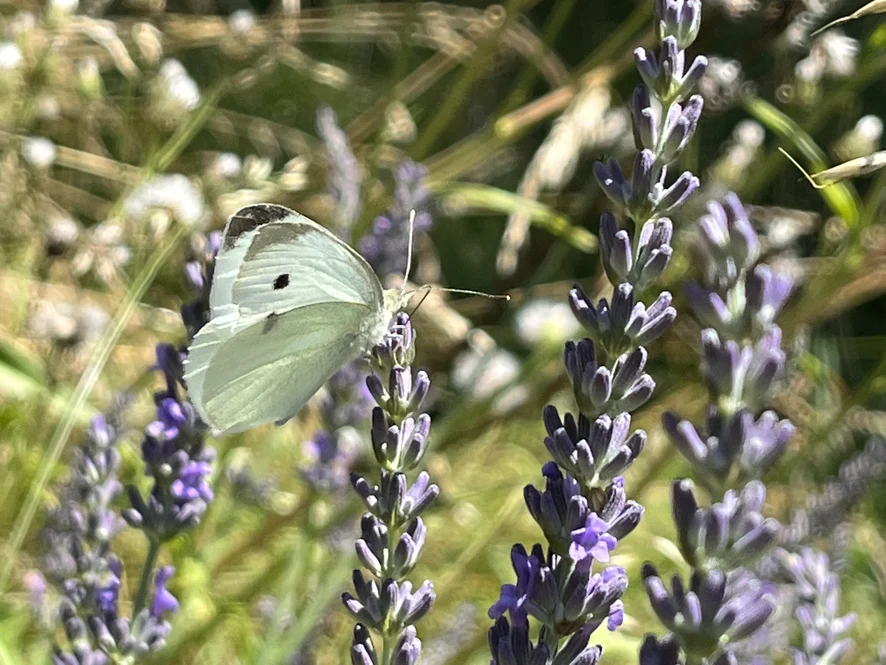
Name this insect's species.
Pieris rapae
